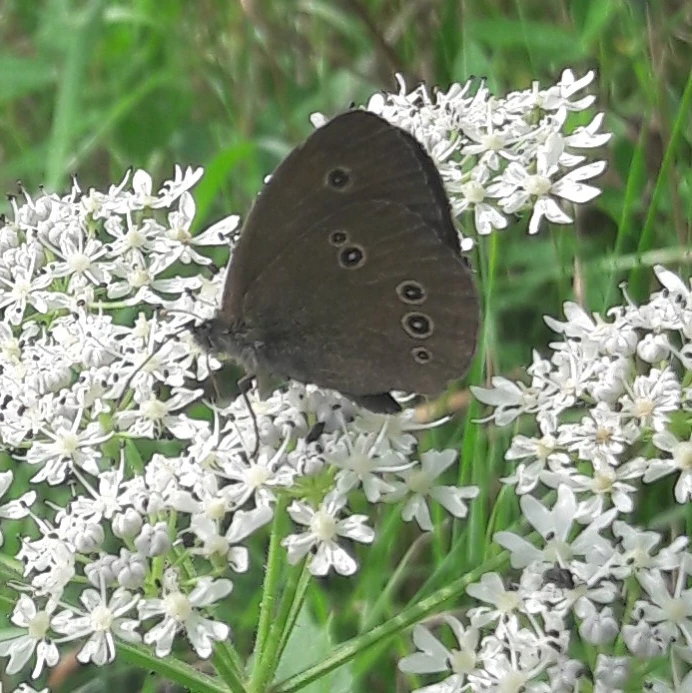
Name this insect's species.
Aphantopus hyperantus
